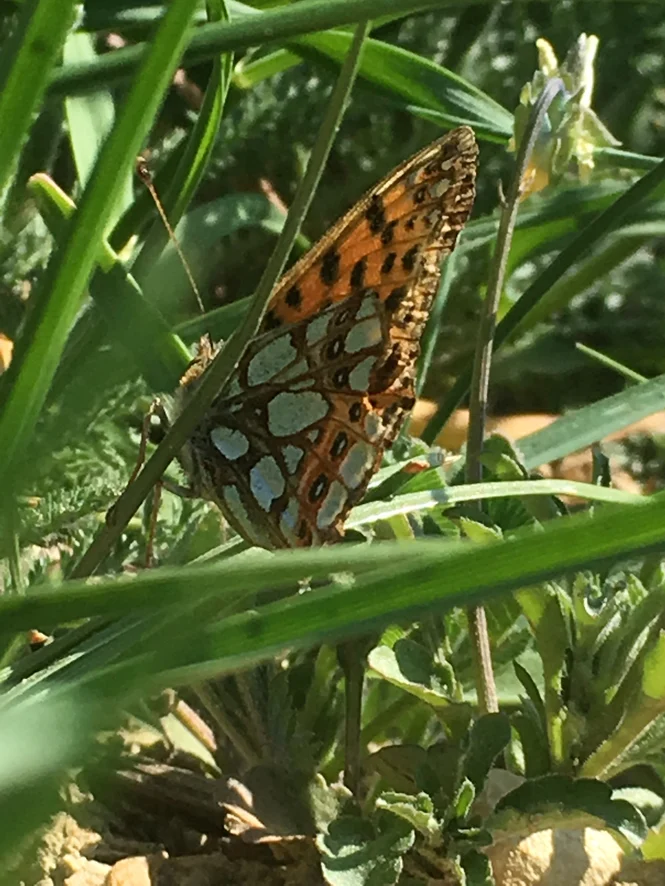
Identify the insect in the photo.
Issoria lathonia
